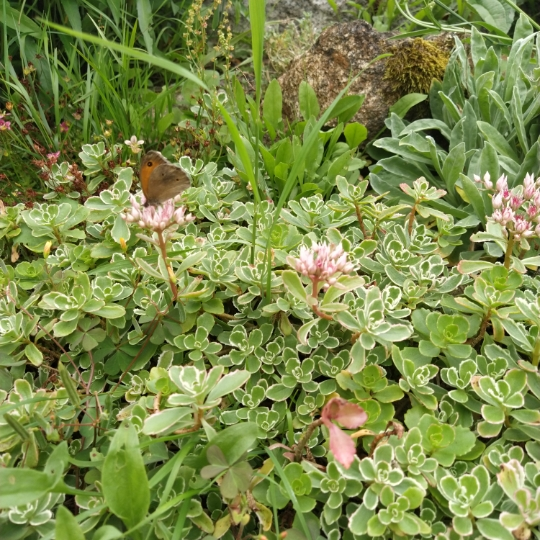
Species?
Maniola jurtina
